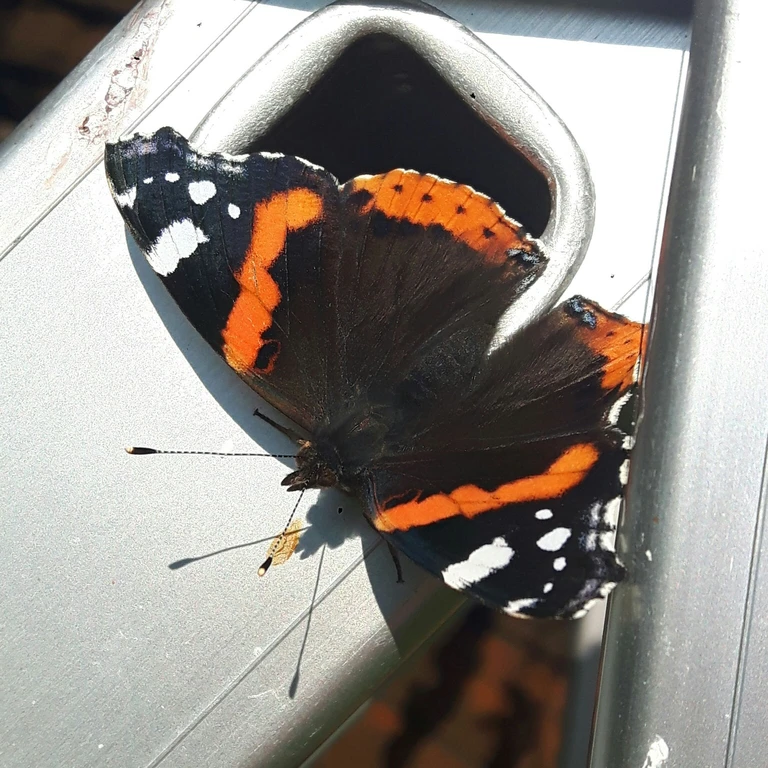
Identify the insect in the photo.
Vanessa atalanta
